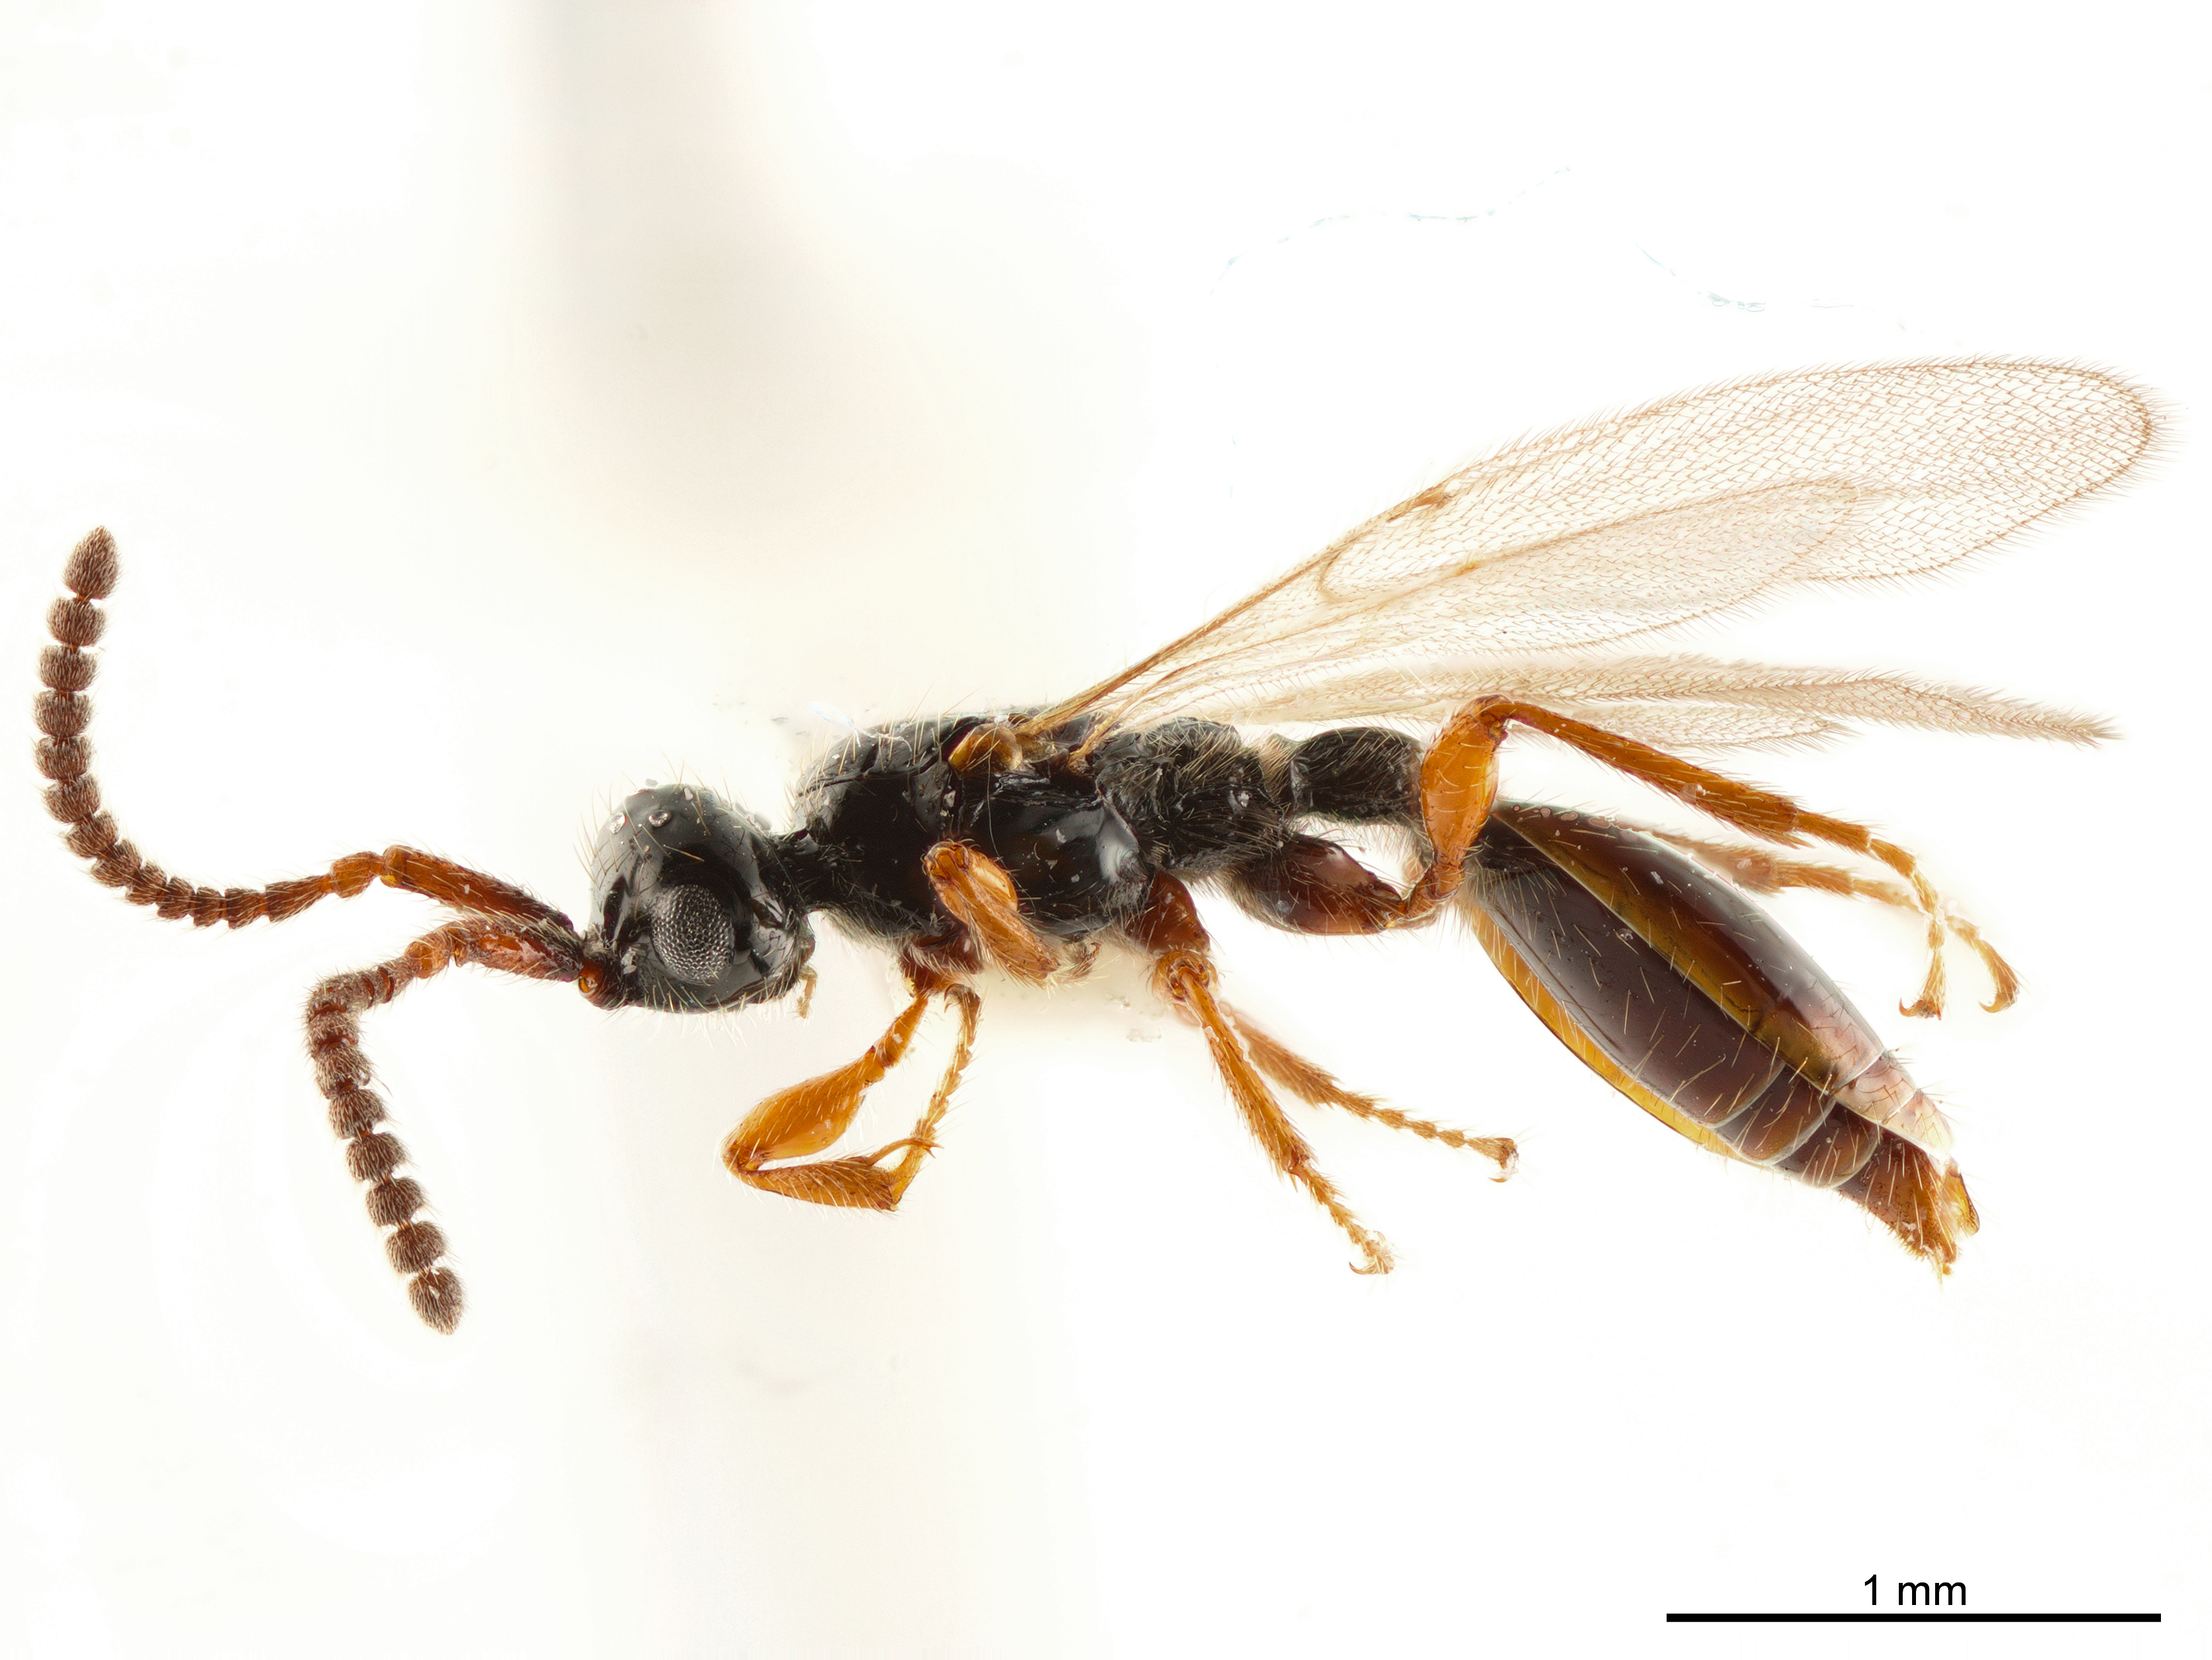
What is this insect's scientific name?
Propsilomma columbianum
